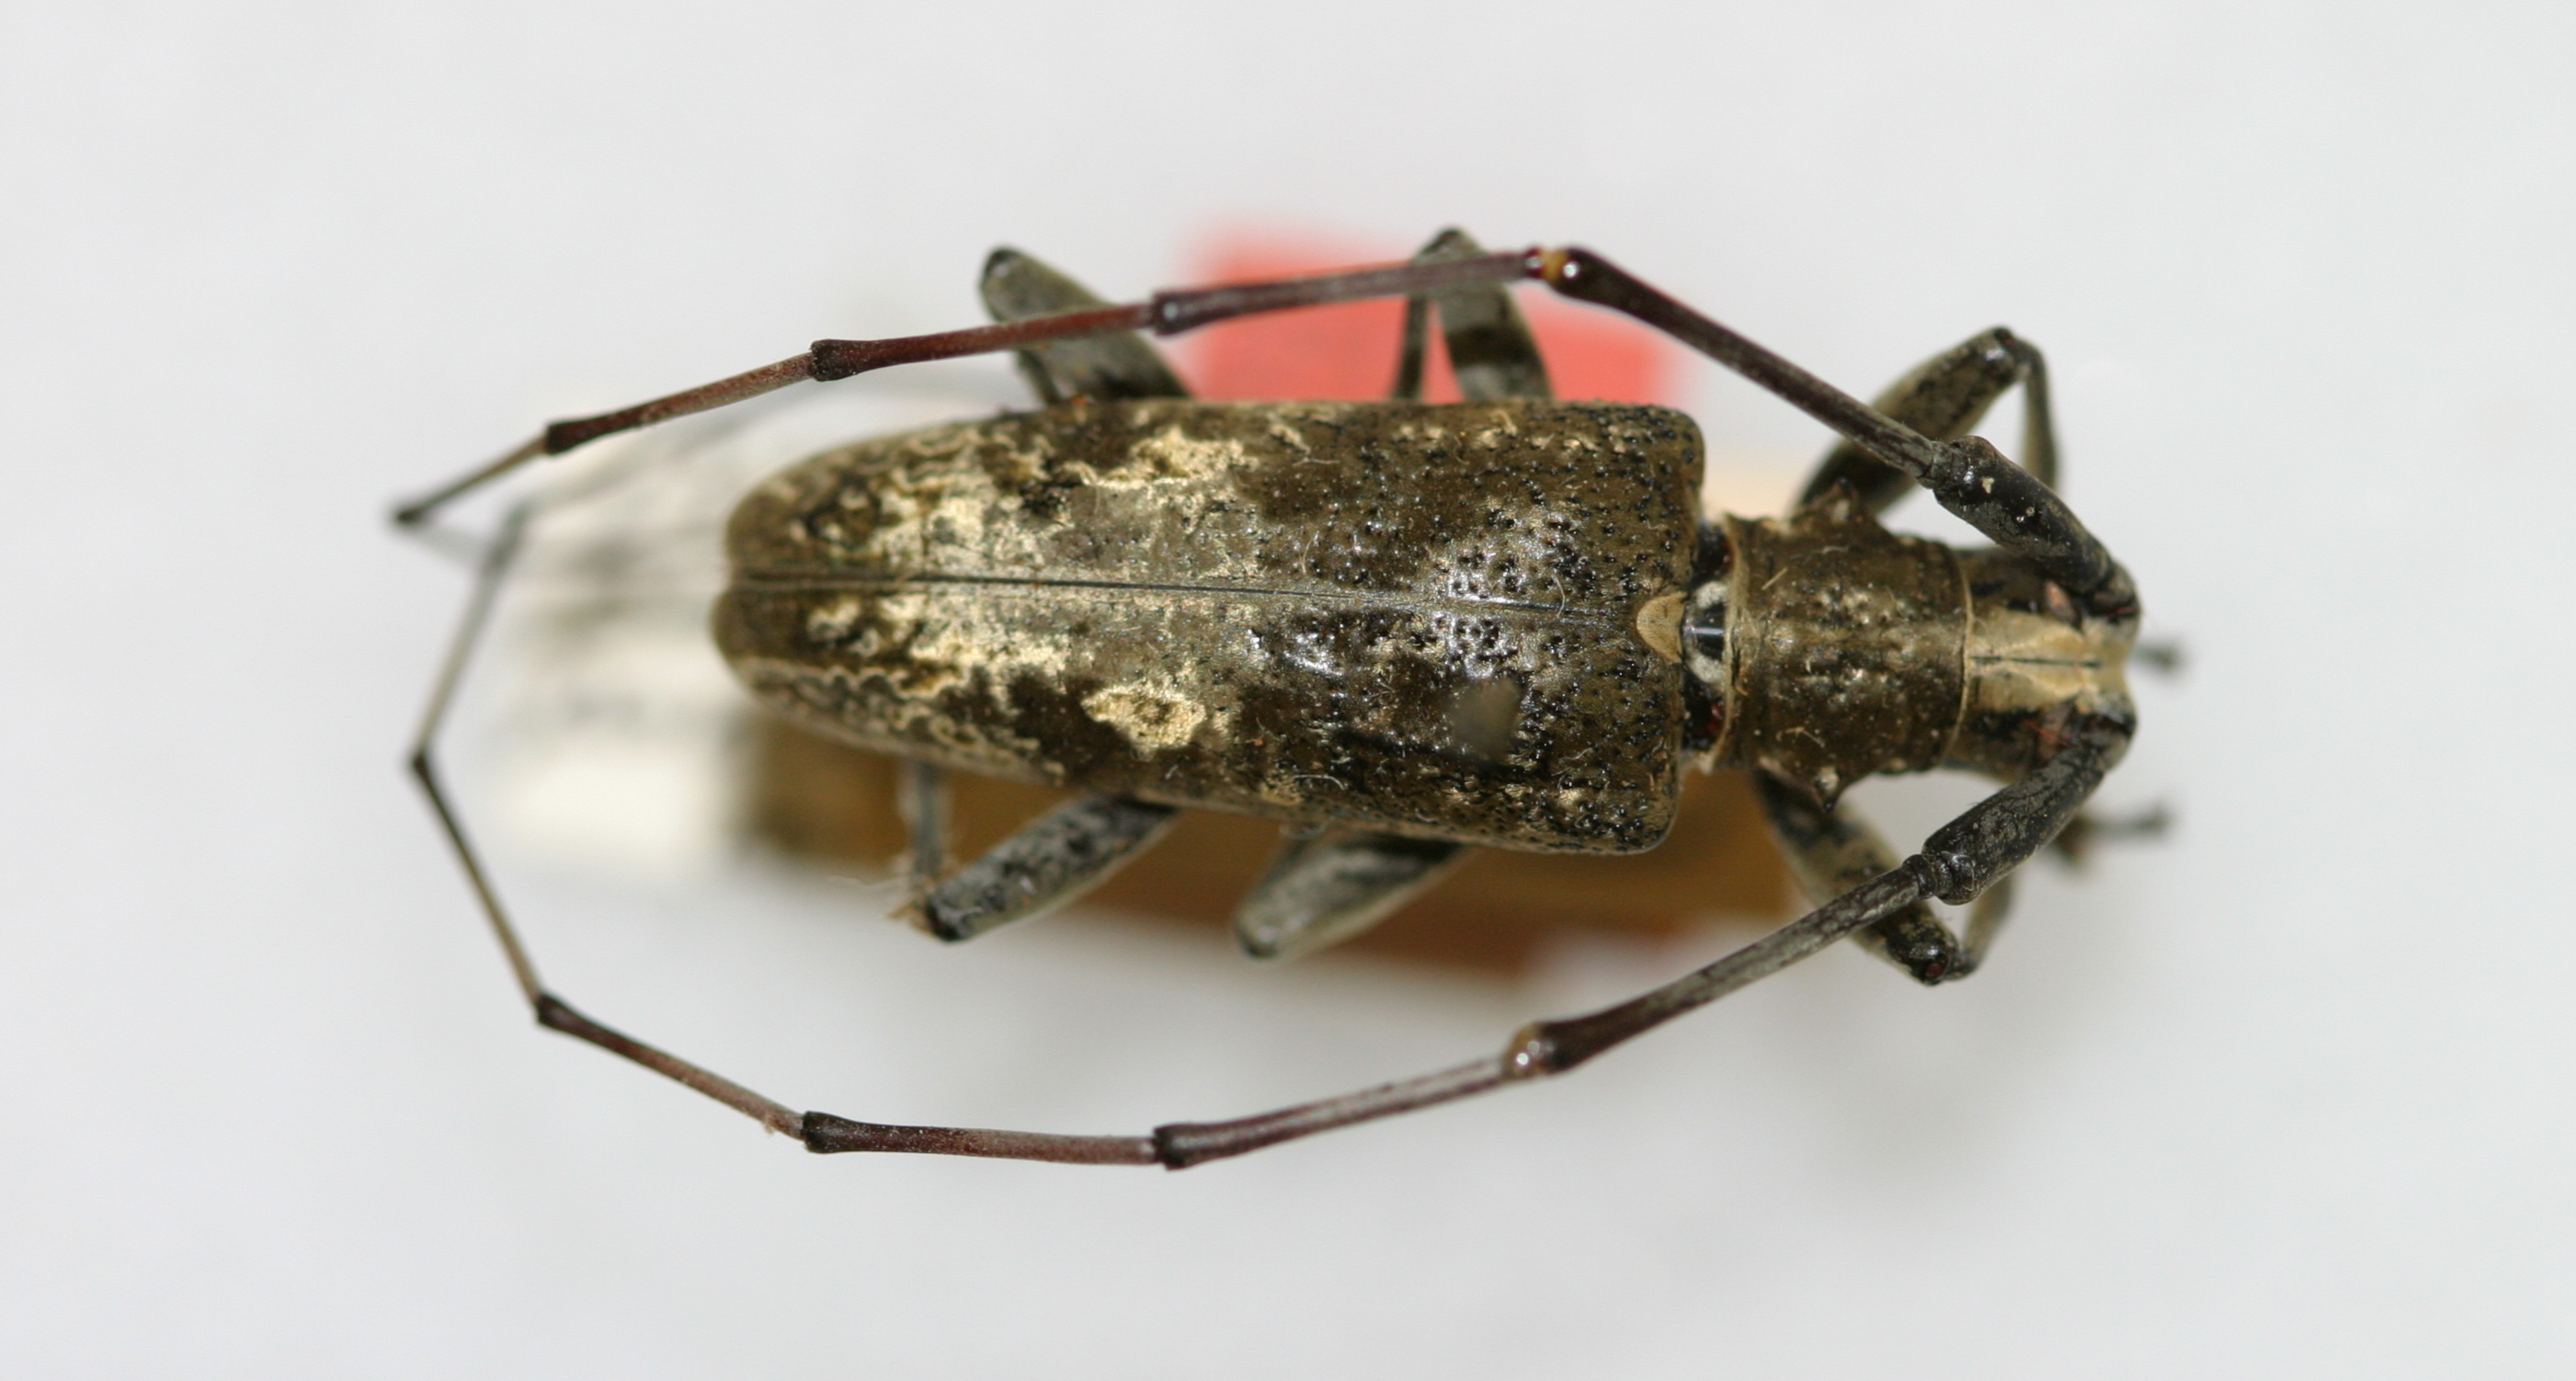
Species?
Dihammus permutans
